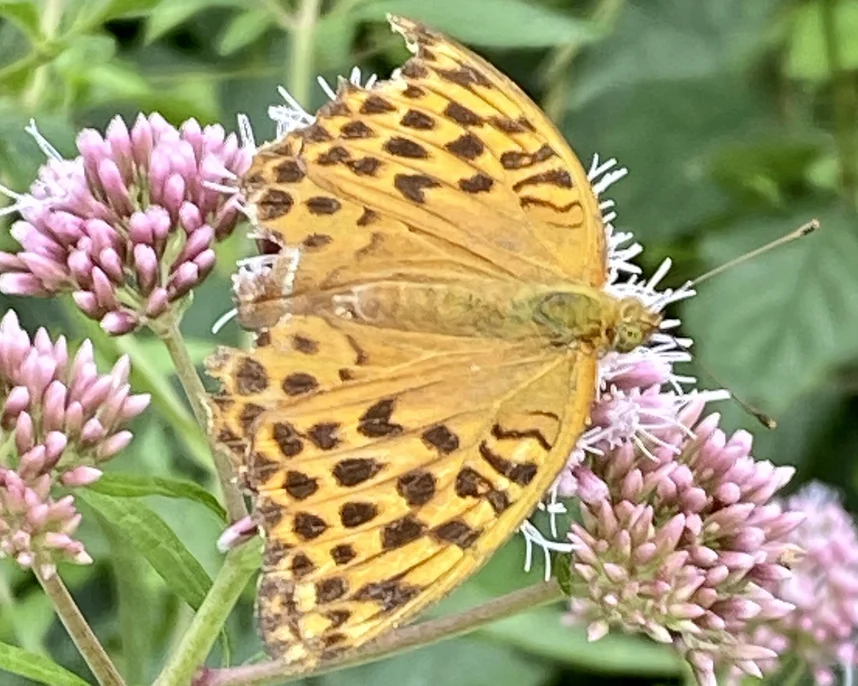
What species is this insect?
Argynnis paphia
